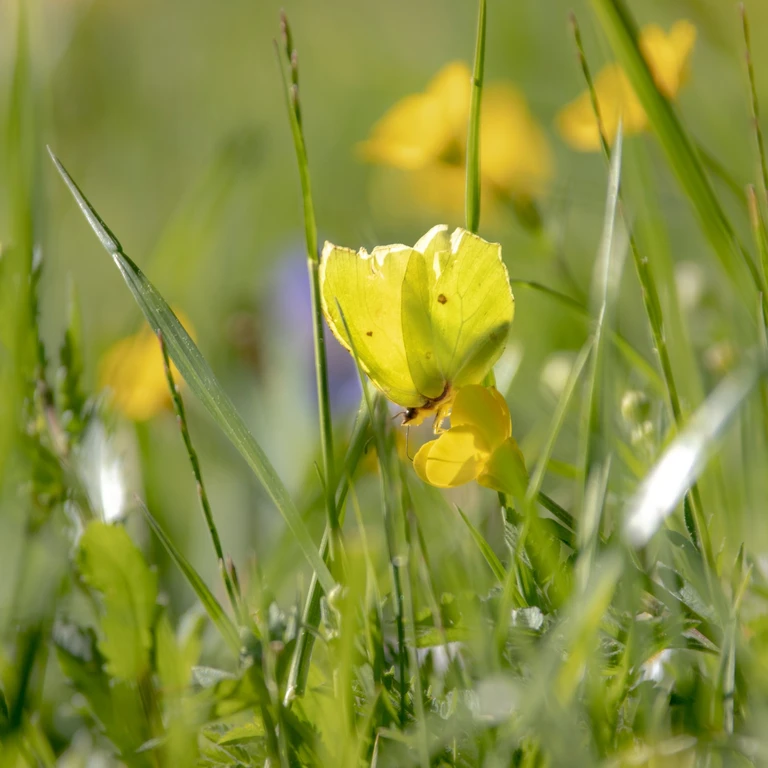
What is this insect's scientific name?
Gonepteryx rhamni
